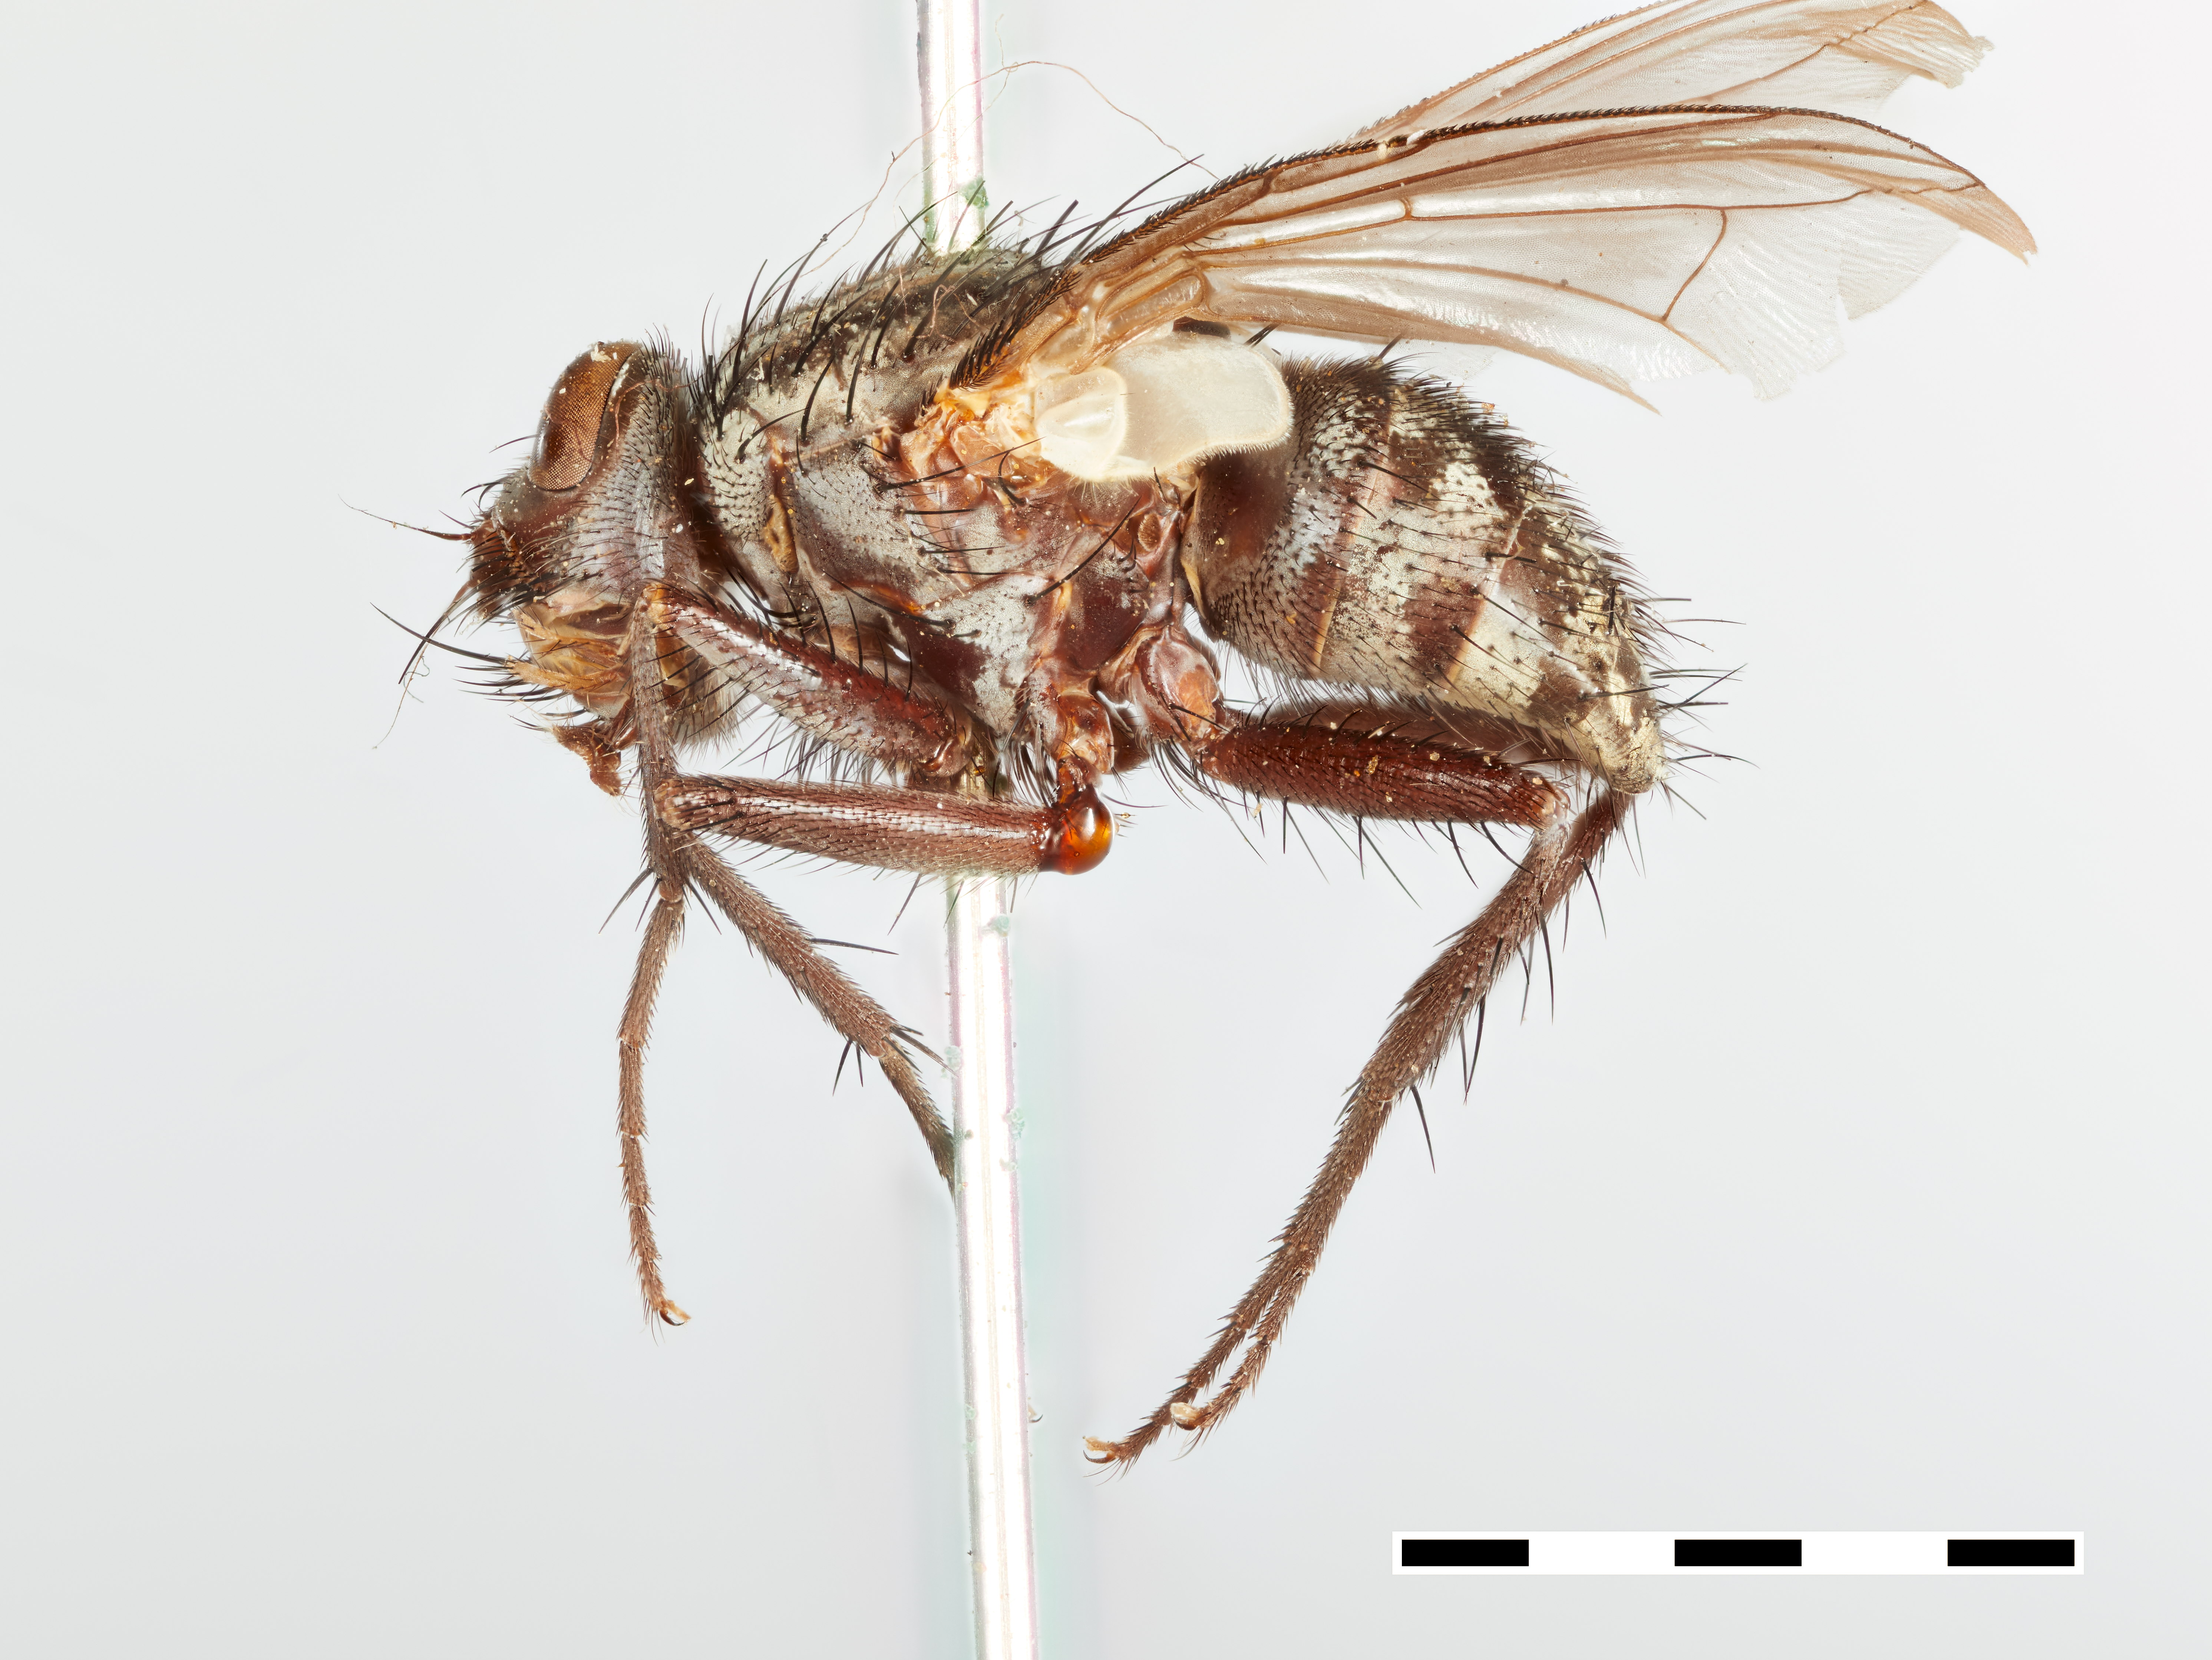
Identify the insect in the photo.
Biomya mutabilis
